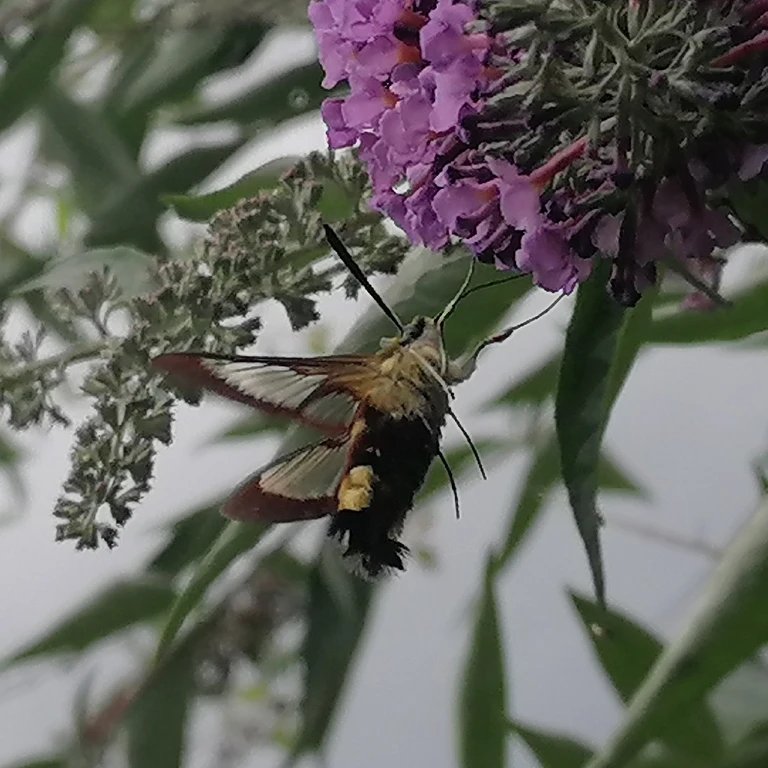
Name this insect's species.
Hemaris fuciformis
